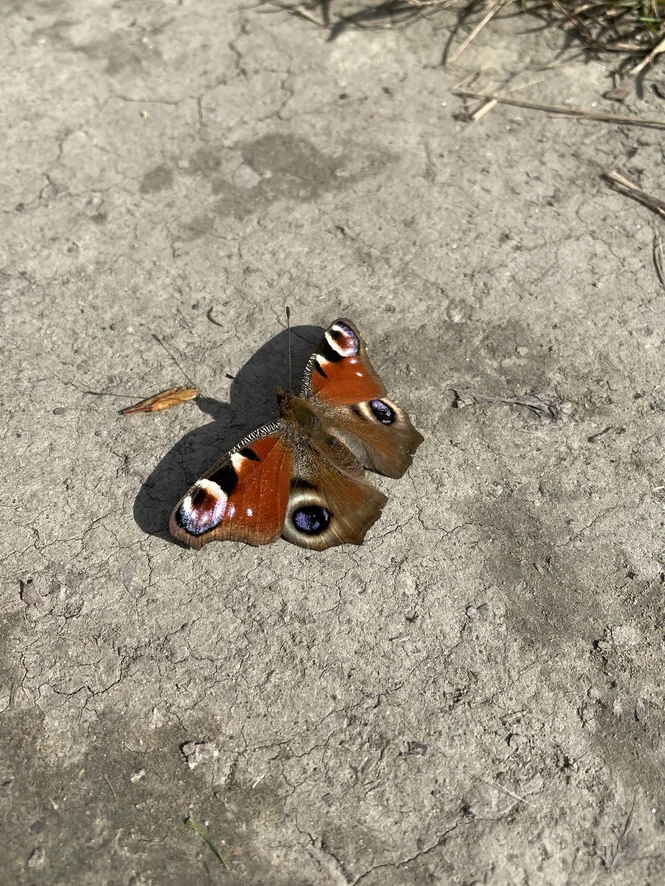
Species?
Aglais io
